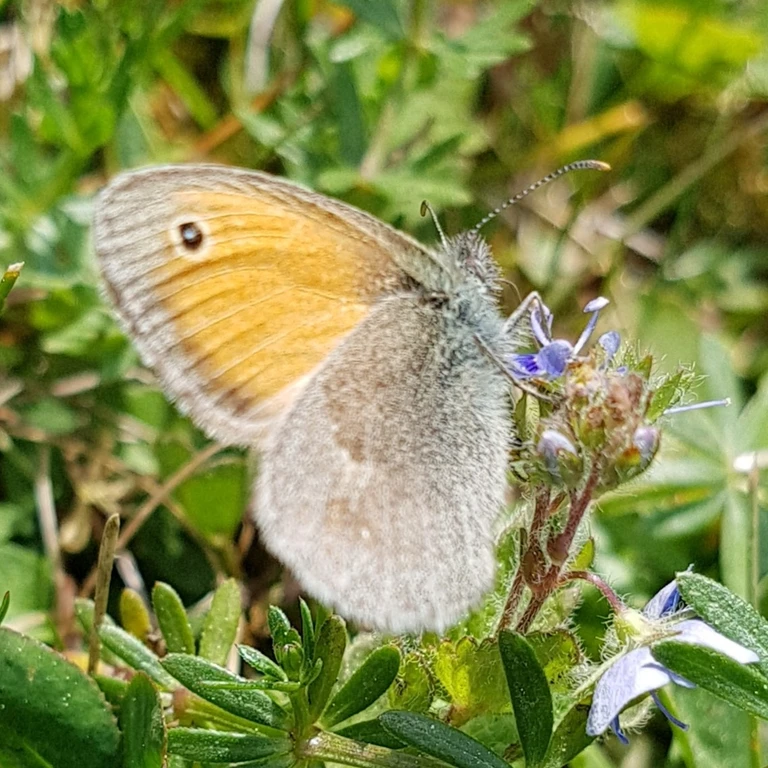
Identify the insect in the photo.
Coenonympha pamphilus
